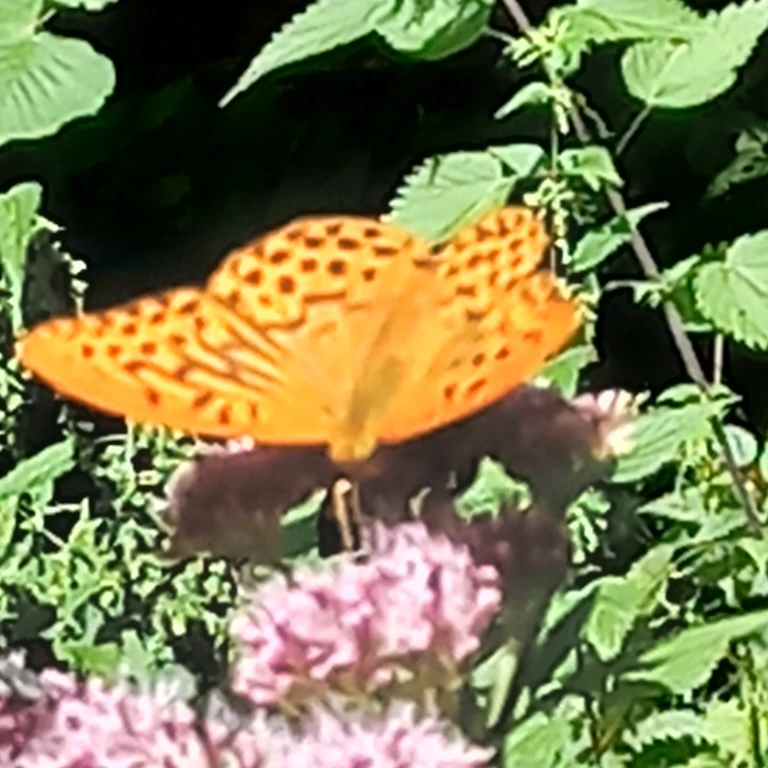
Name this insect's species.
Argynnis paphia
